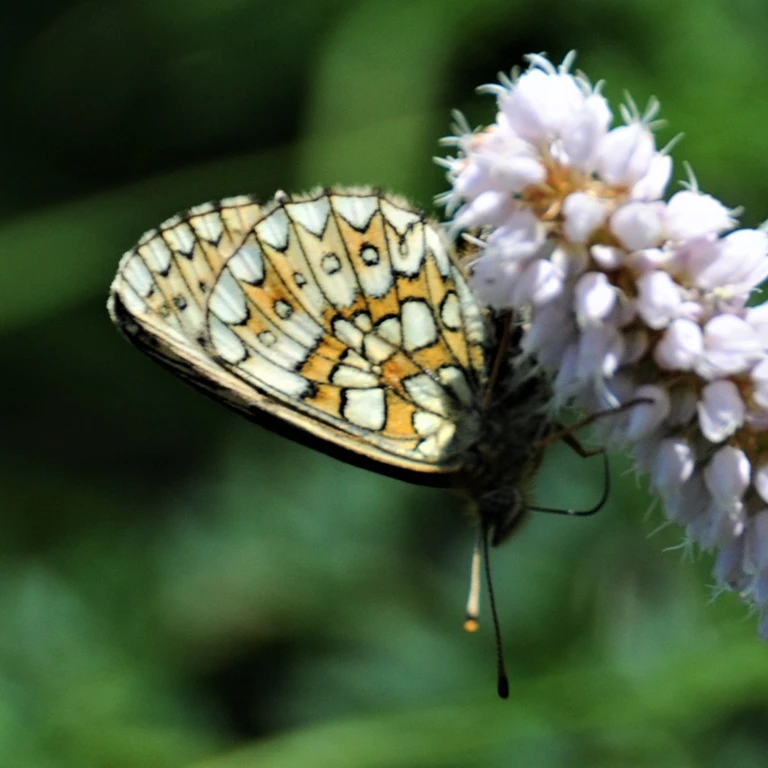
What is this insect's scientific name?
Boloria eunomia
